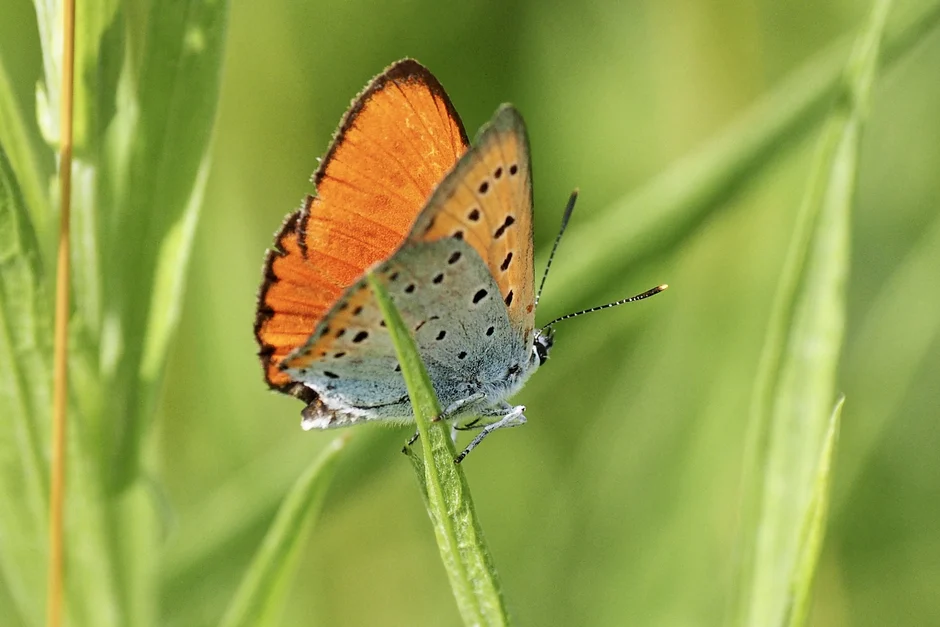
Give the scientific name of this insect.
Lycaena dispar
